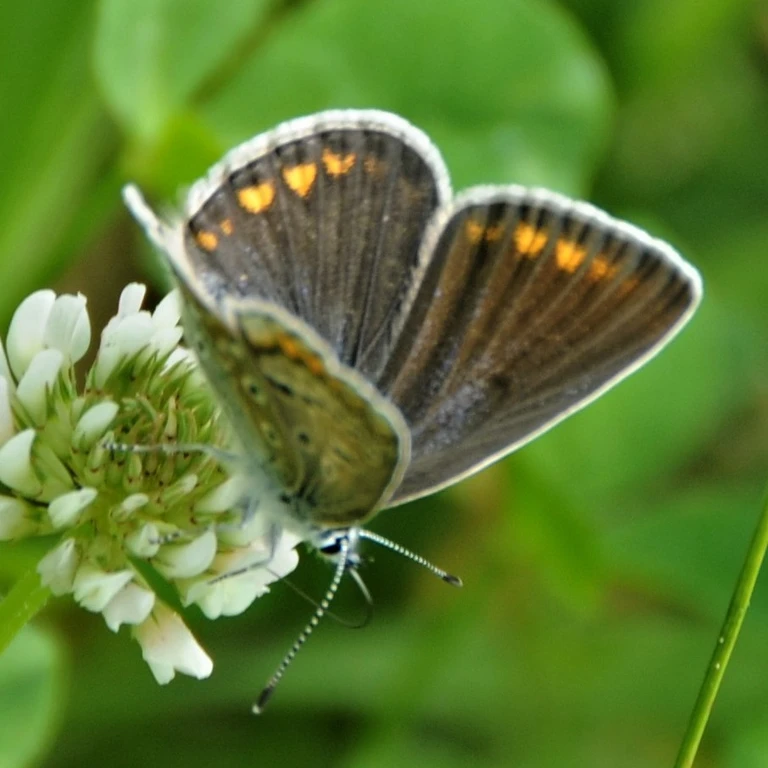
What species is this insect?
Polyommatus icarus
